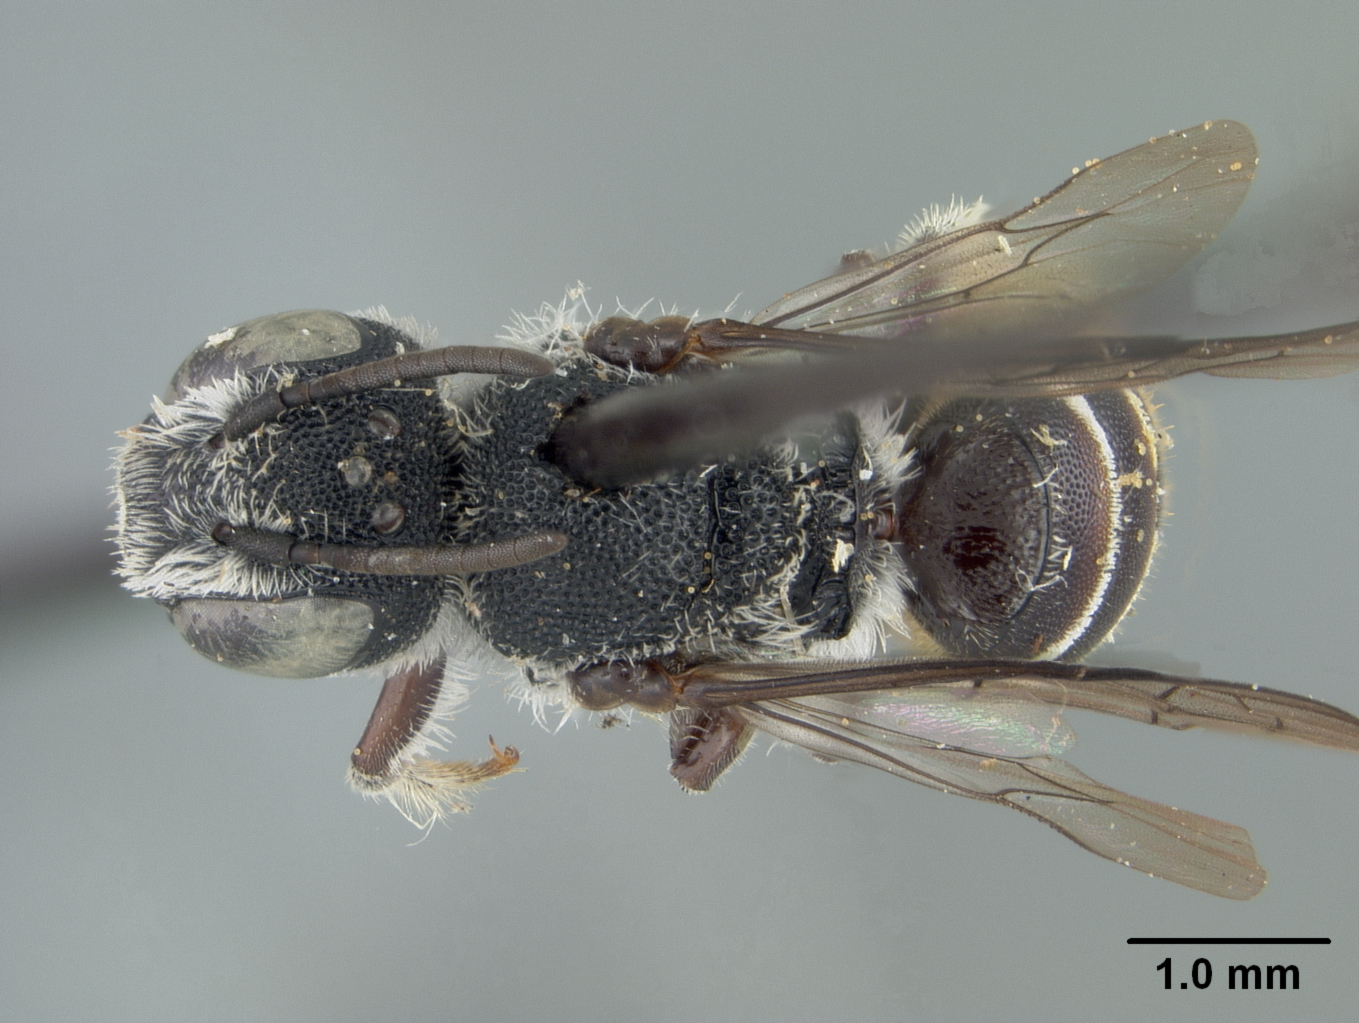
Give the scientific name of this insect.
Heriades rufapicatus
